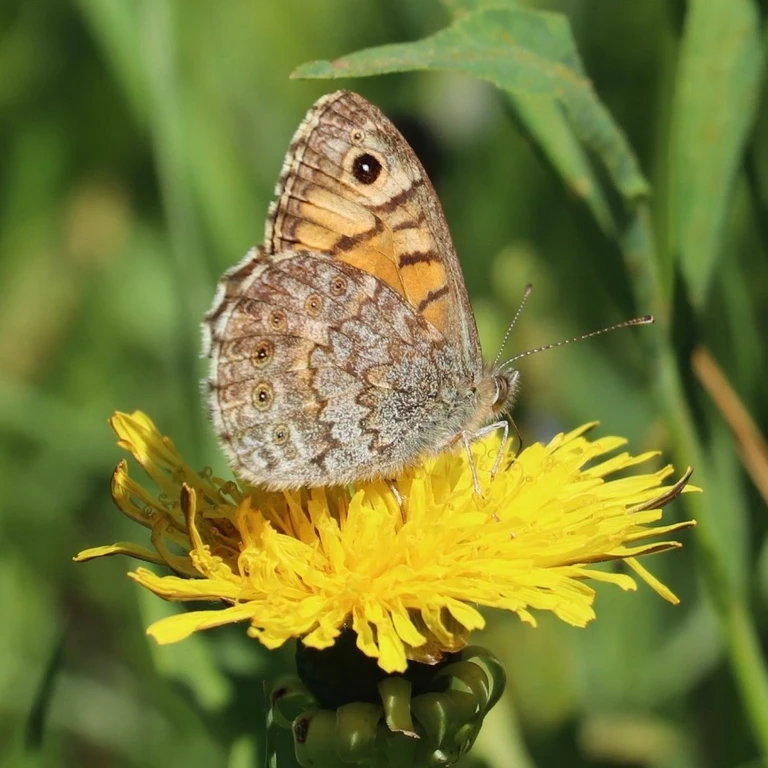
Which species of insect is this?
Lasiommata megera (also Pararge megera)
